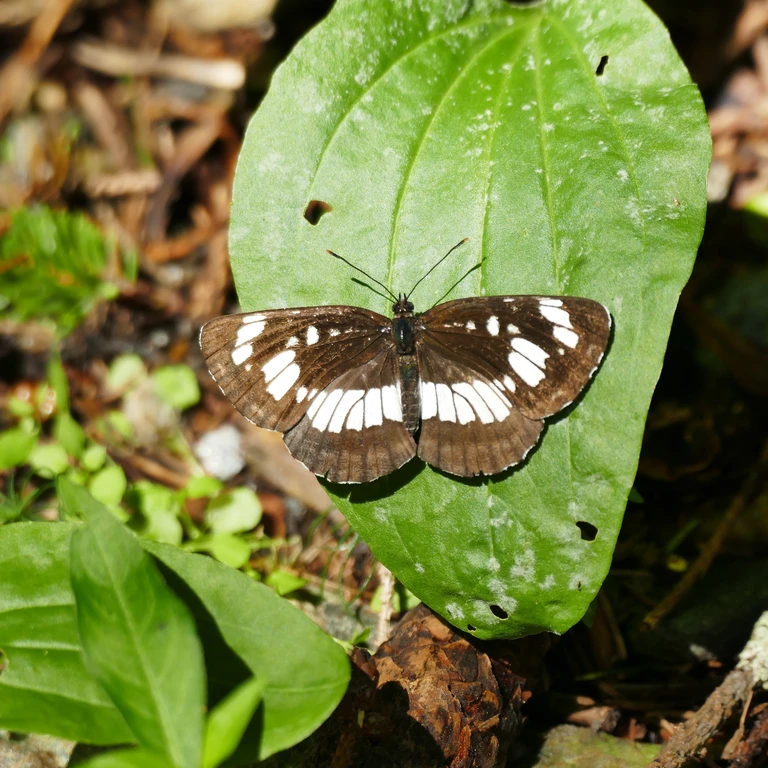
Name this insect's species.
Neptis rivularis
